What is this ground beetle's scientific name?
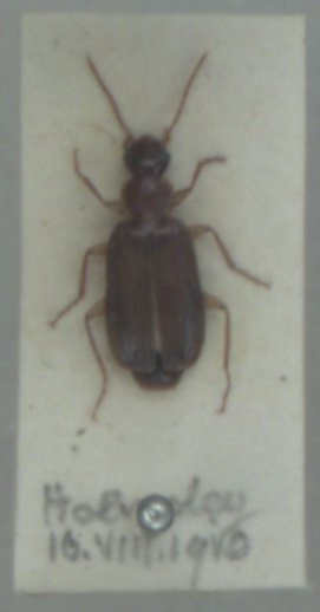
Dromius meridionalis
